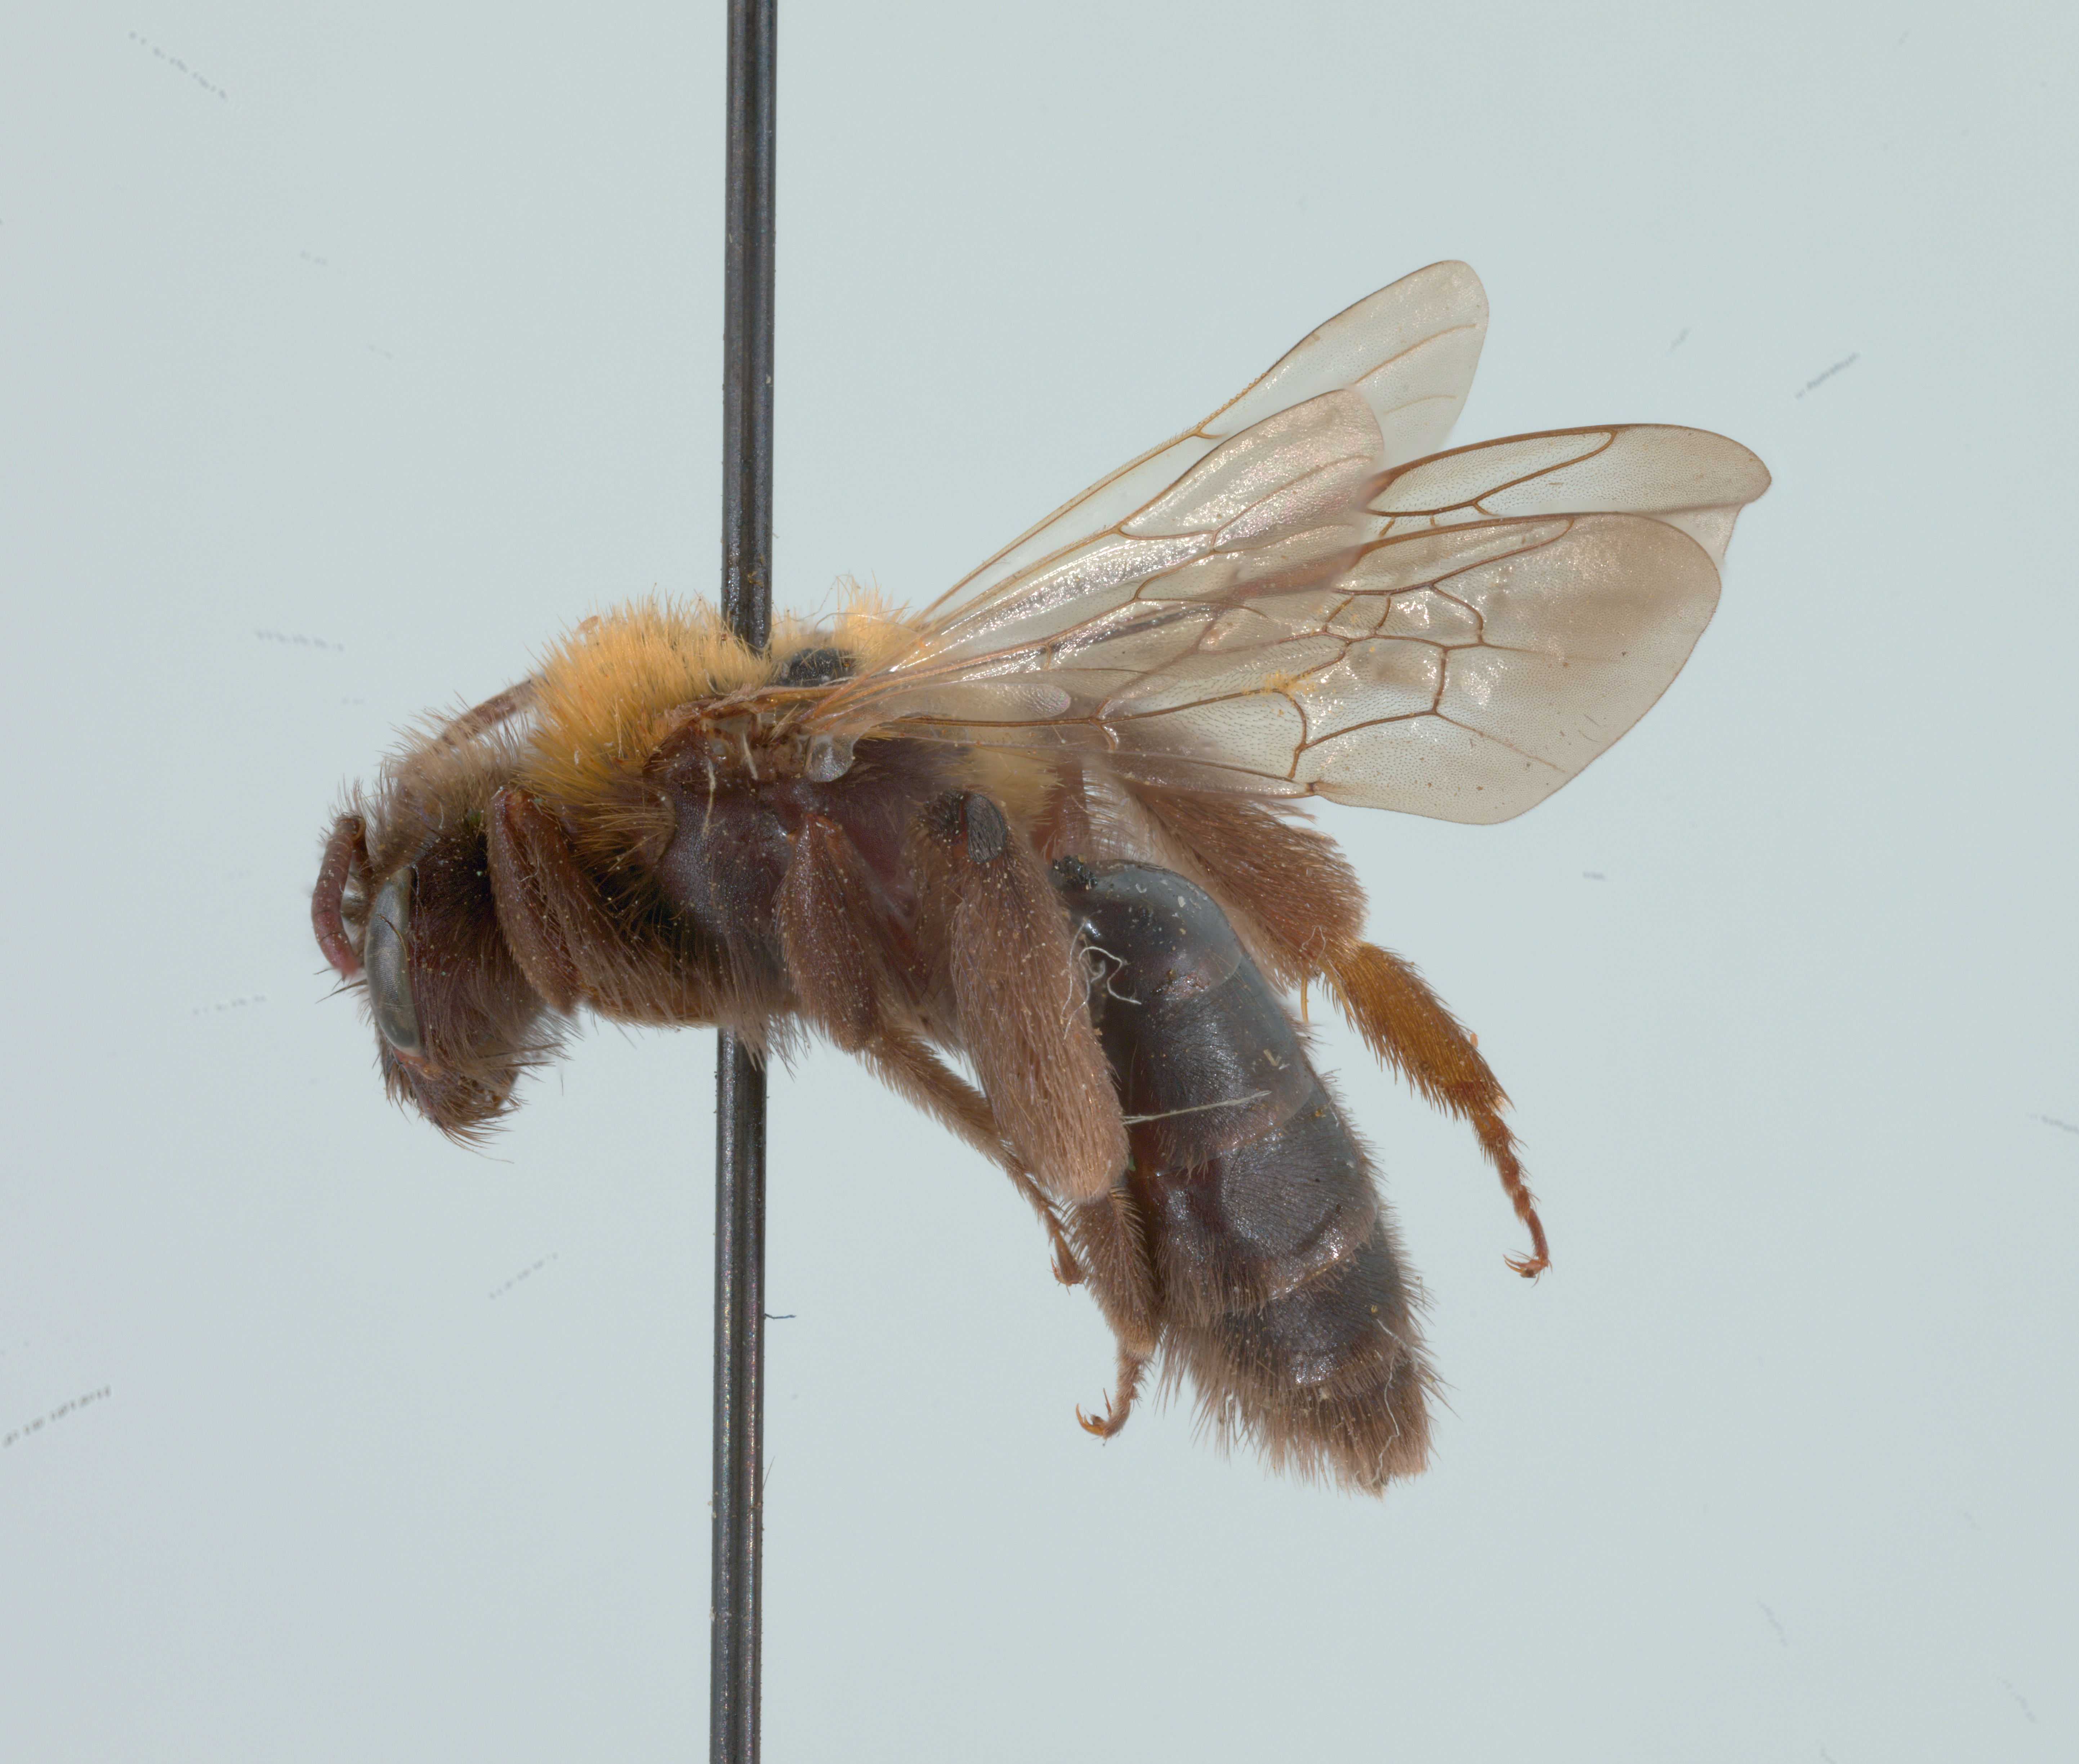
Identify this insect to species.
Andrena nigroclypeata
